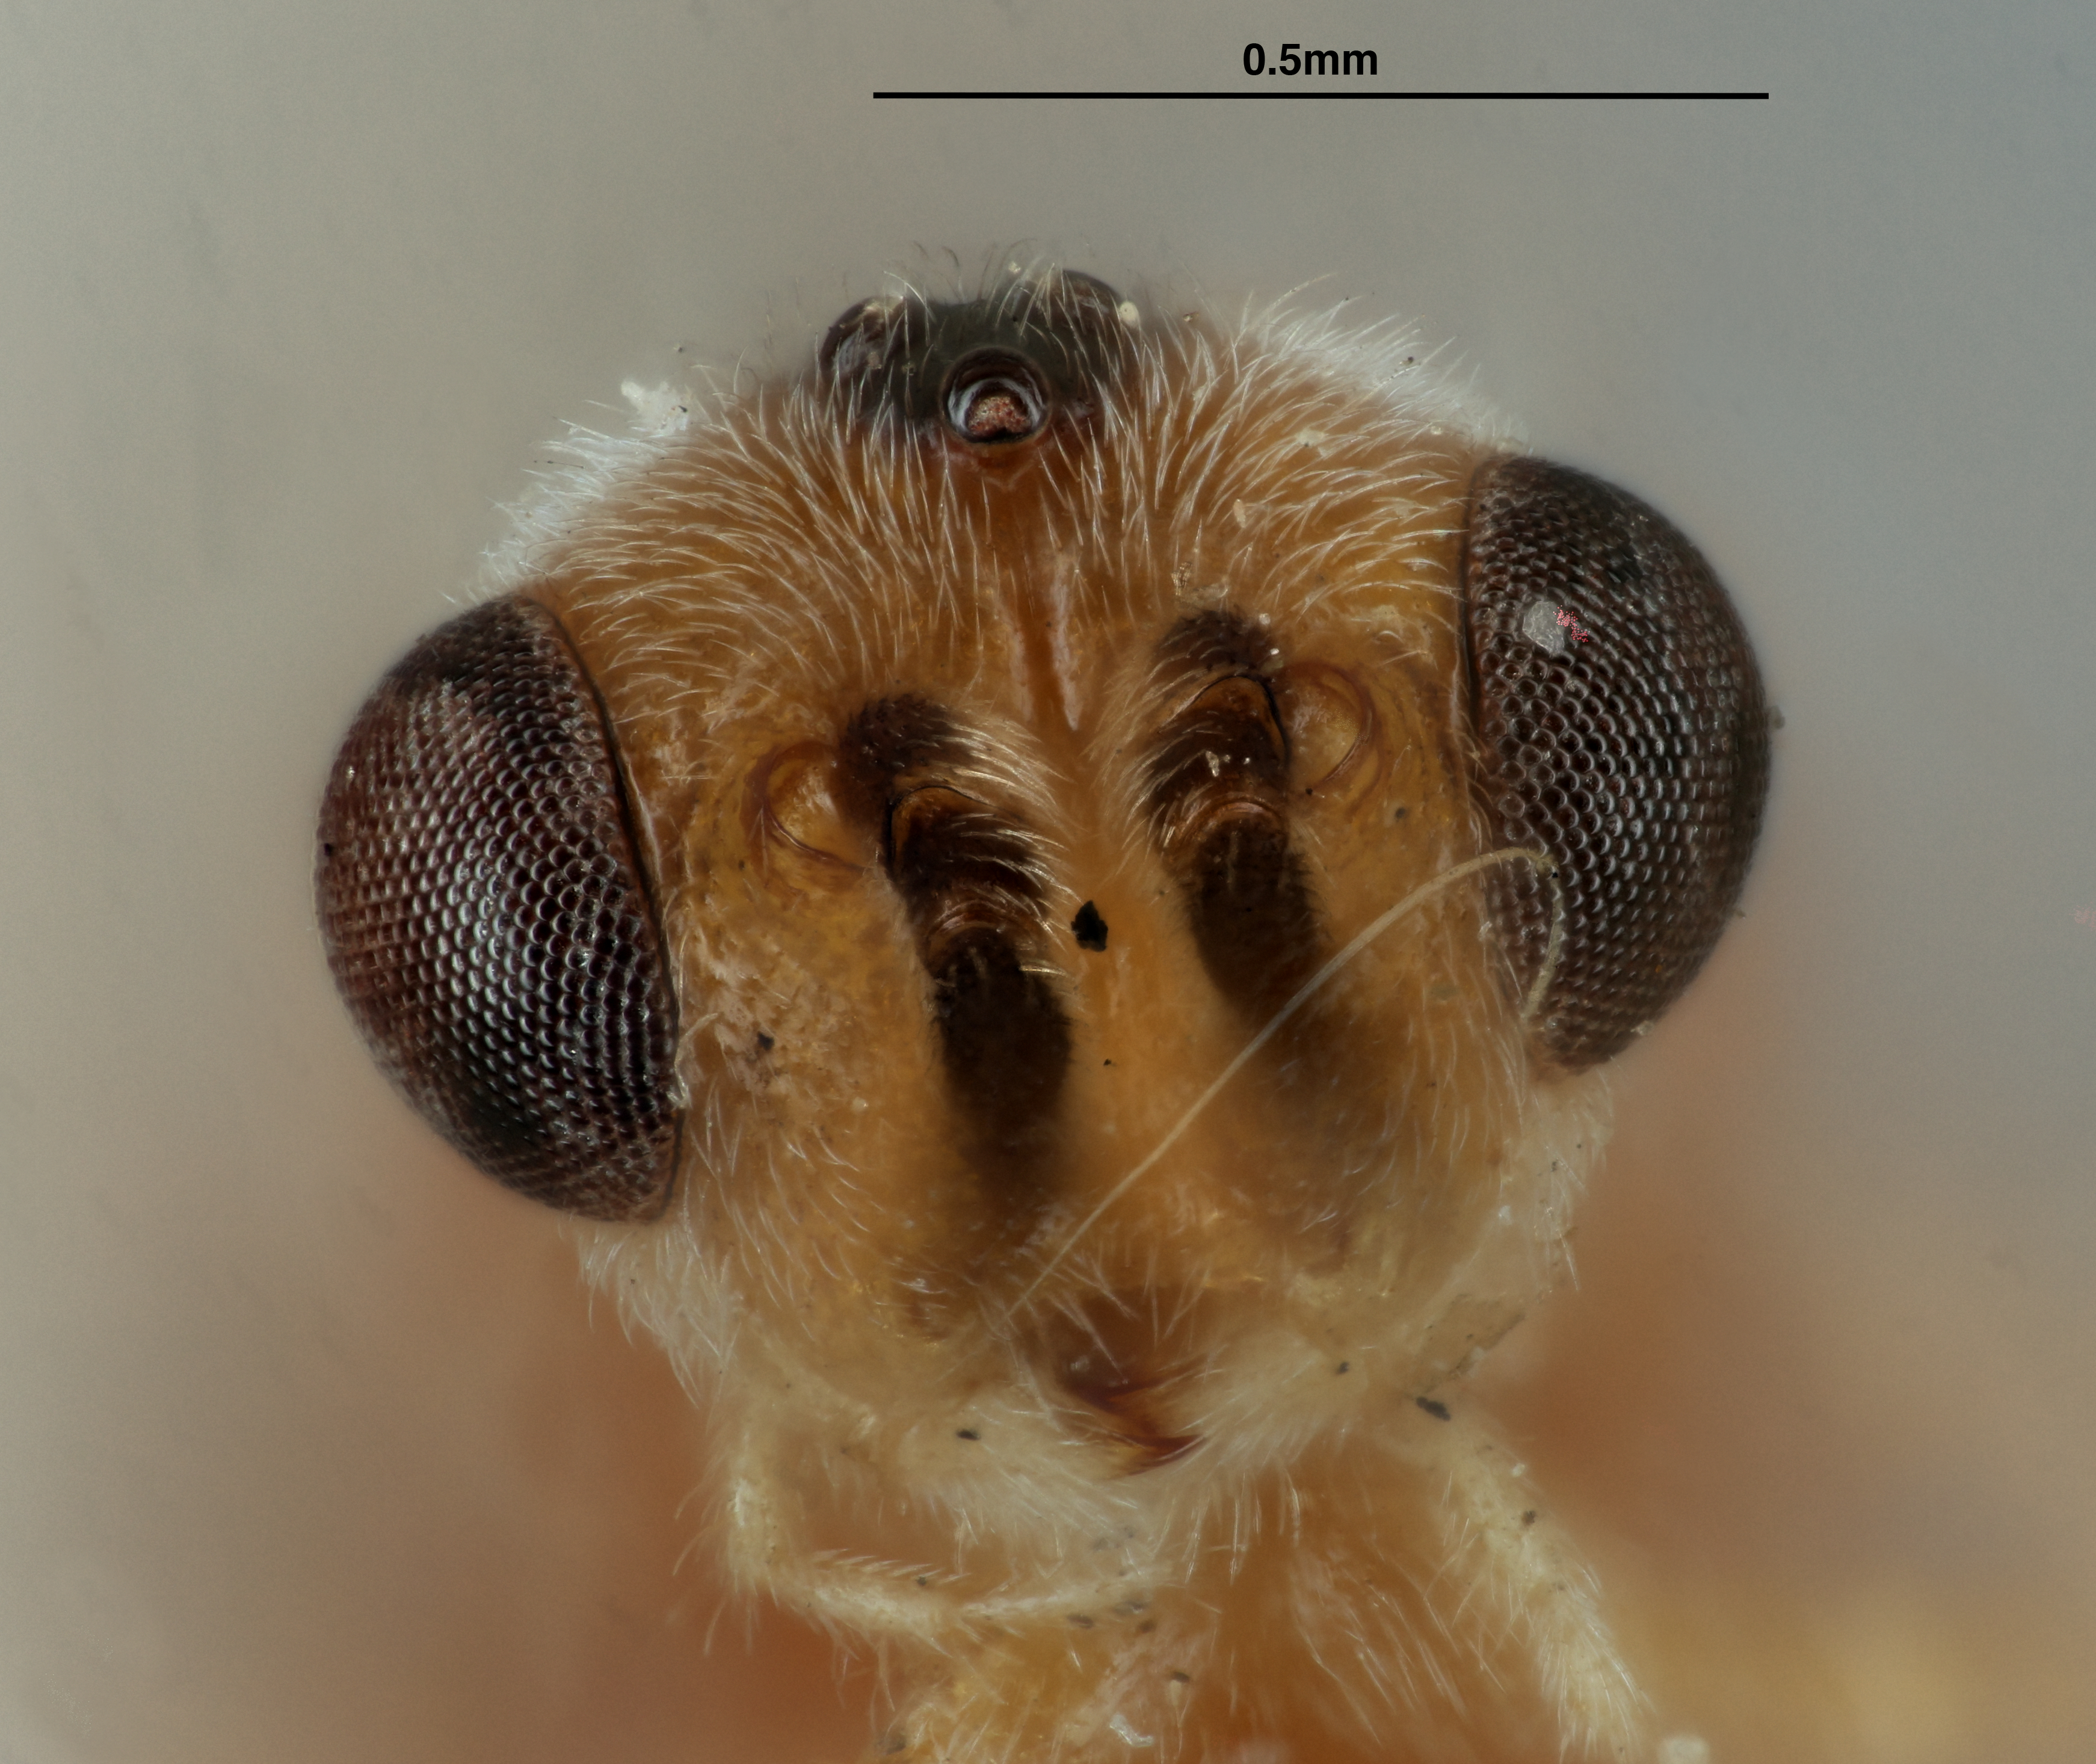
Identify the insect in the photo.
Bracon alguei
